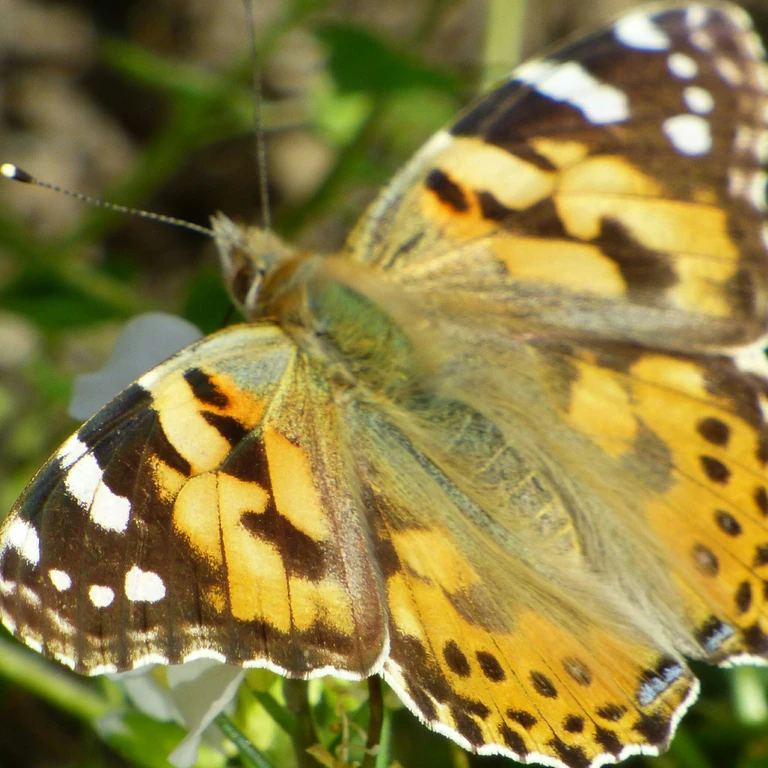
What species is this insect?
Vanessa cardui
